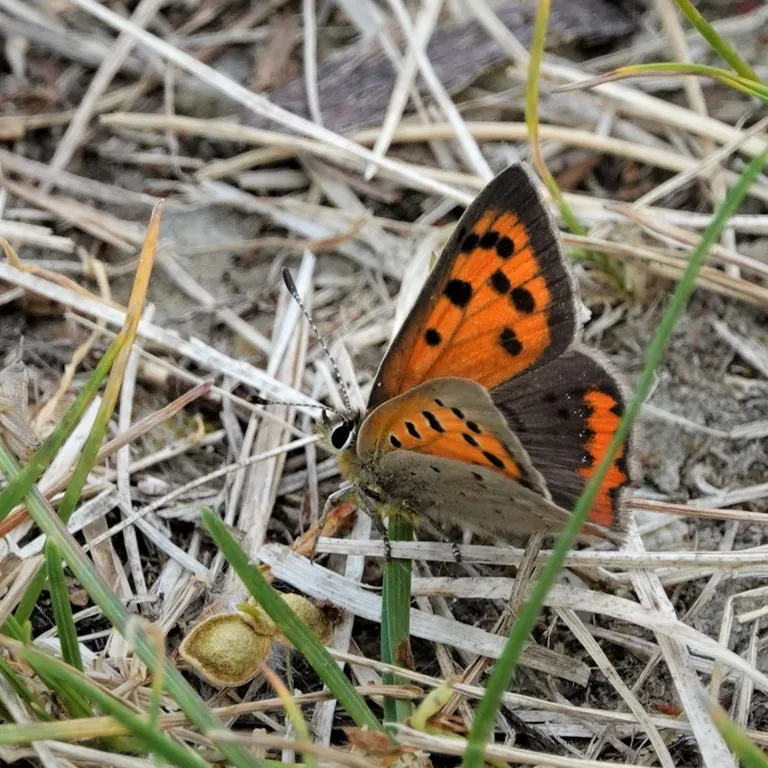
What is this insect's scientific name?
Lycaena phlaeas
